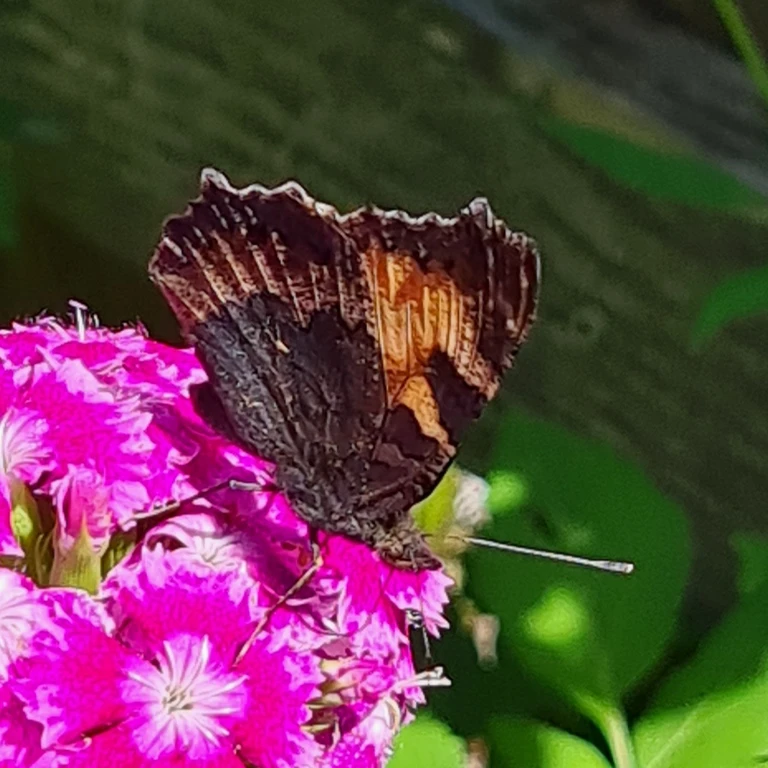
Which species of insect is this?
Aglais urticae
